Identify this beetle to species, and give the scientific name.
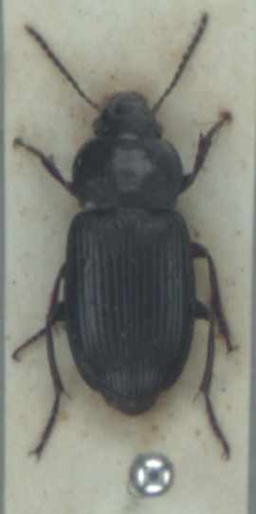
Anisodactylus nemorivagus
